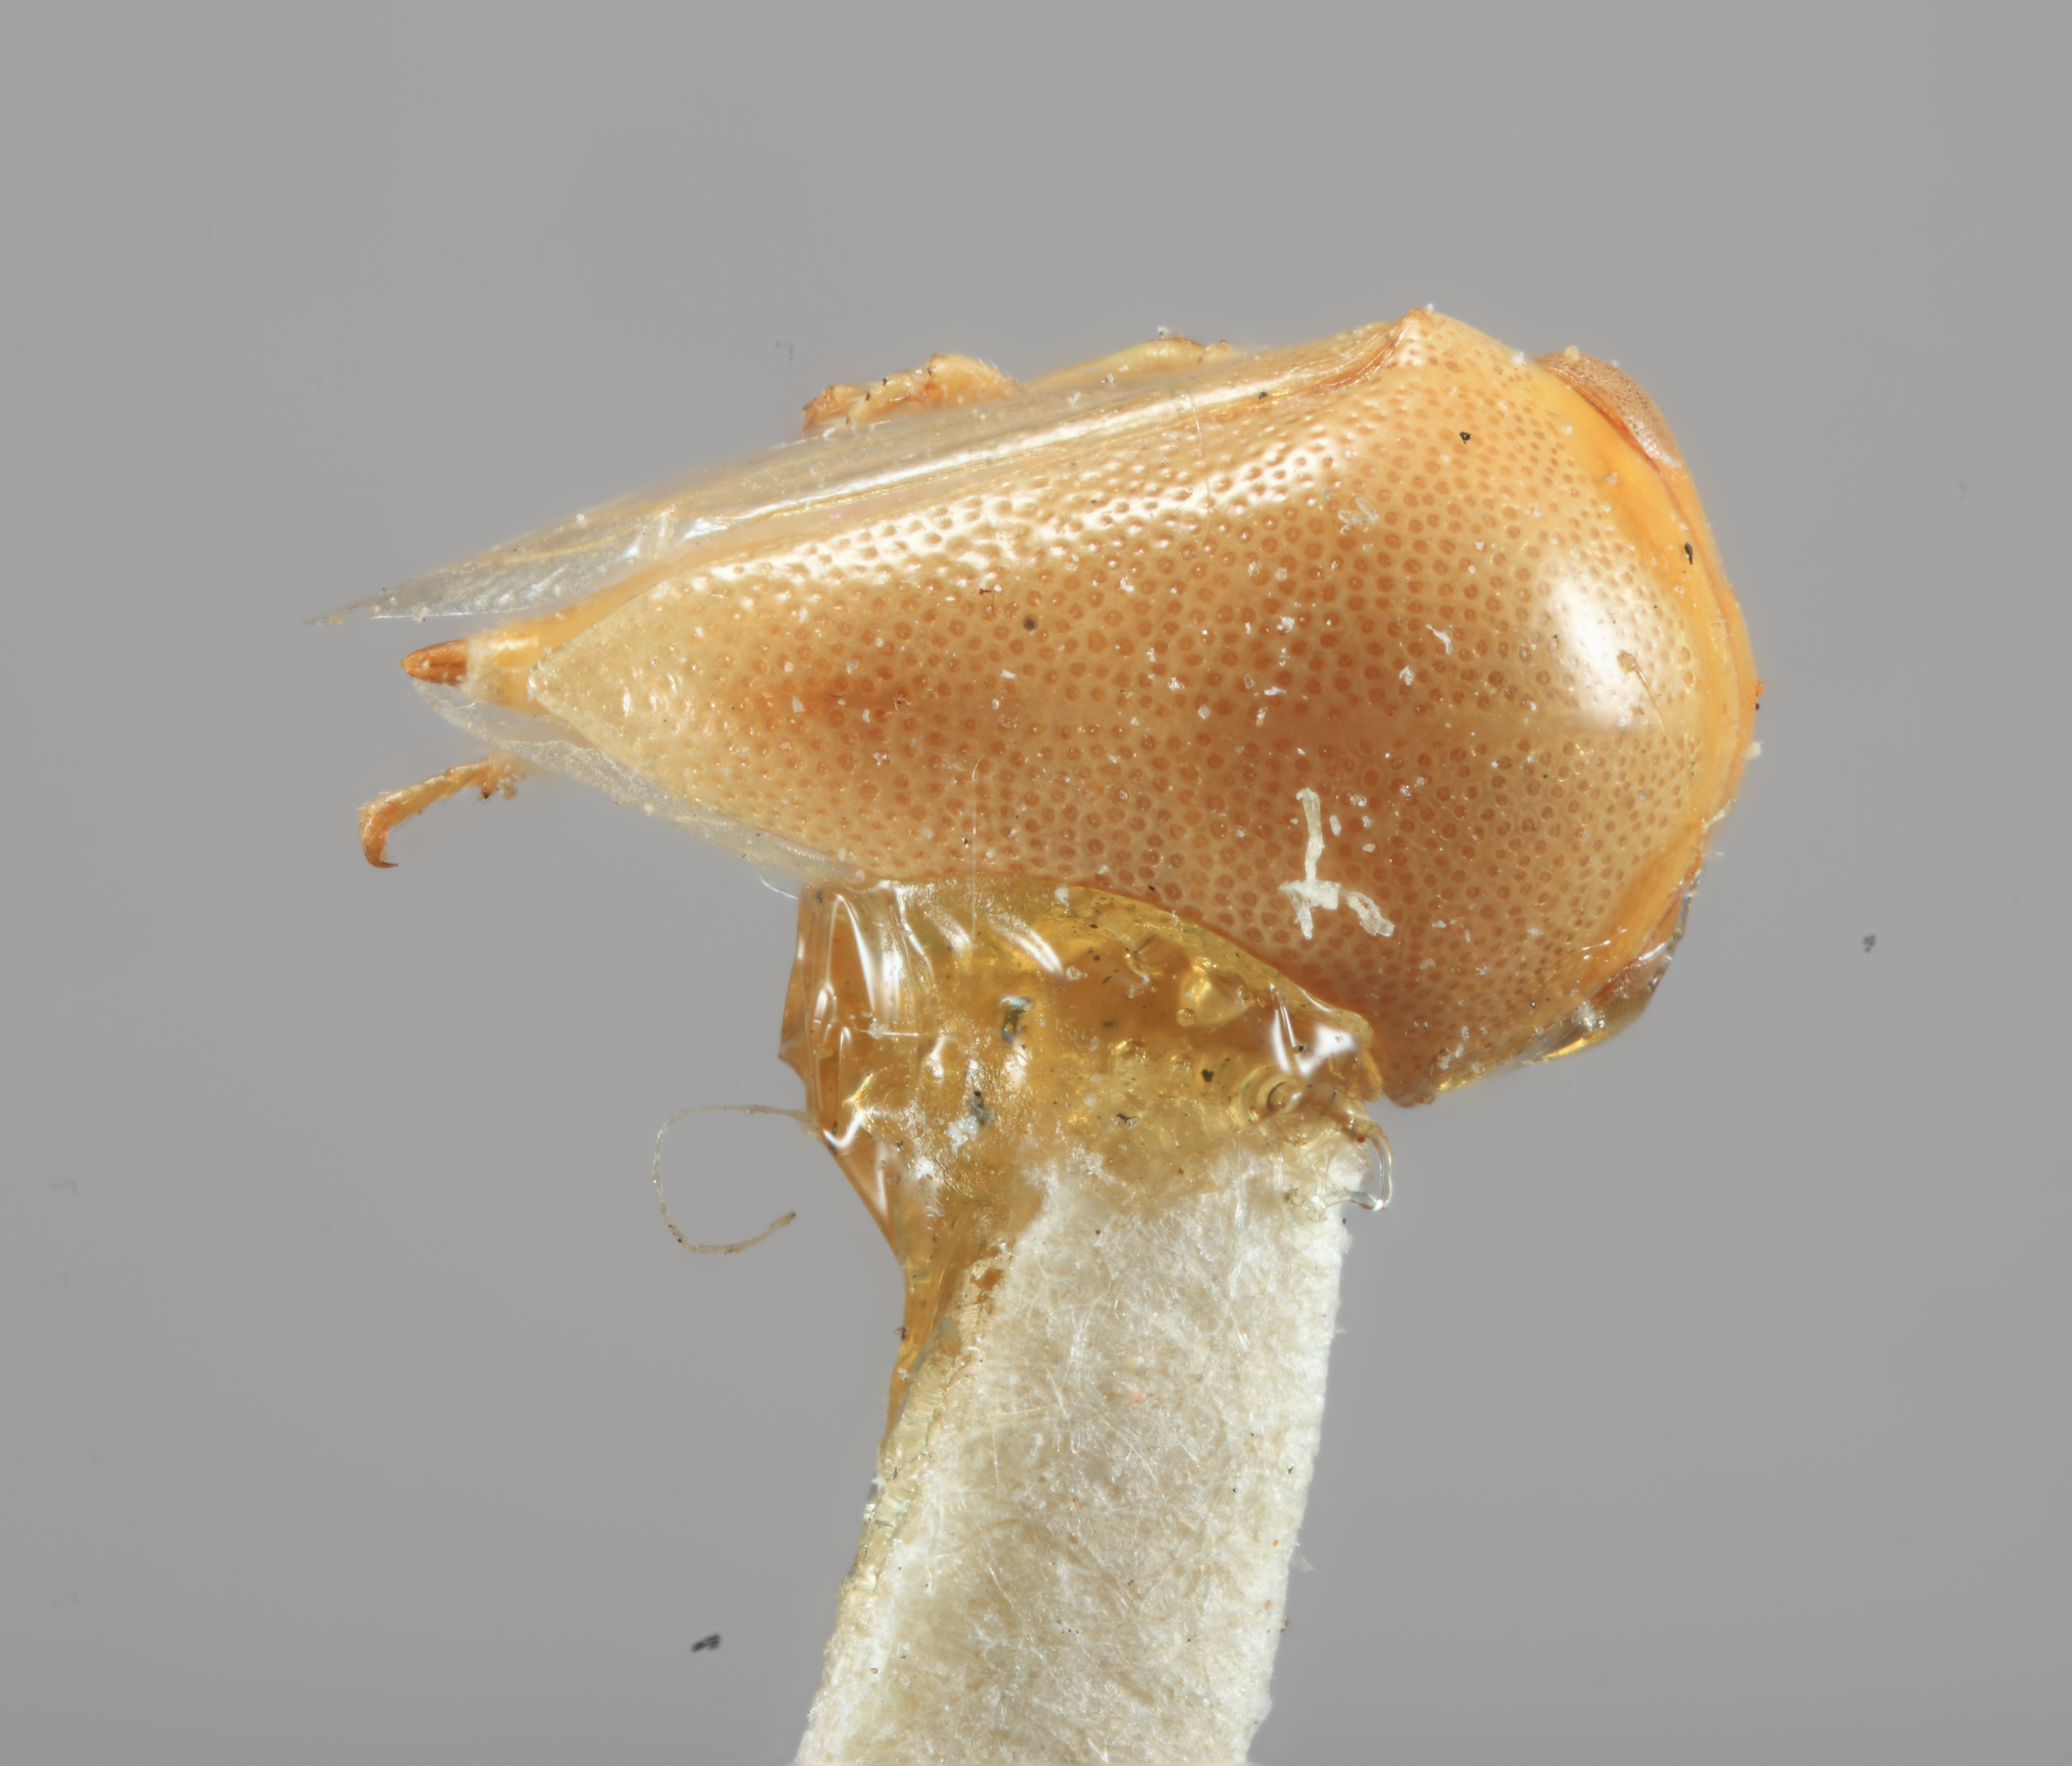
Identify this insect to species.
Micrutalis flava
